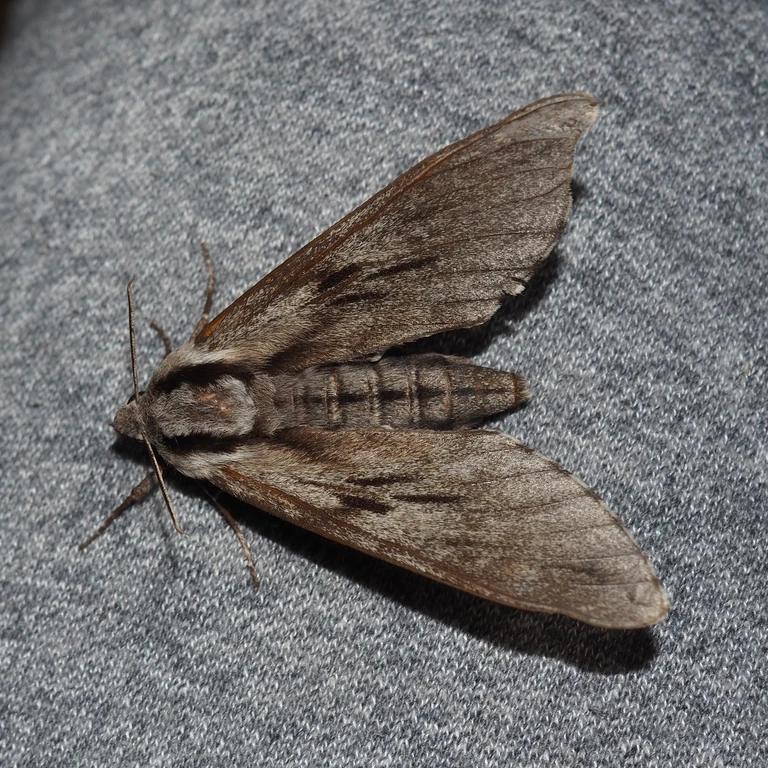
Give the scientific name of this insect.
Sphinx pinastri
